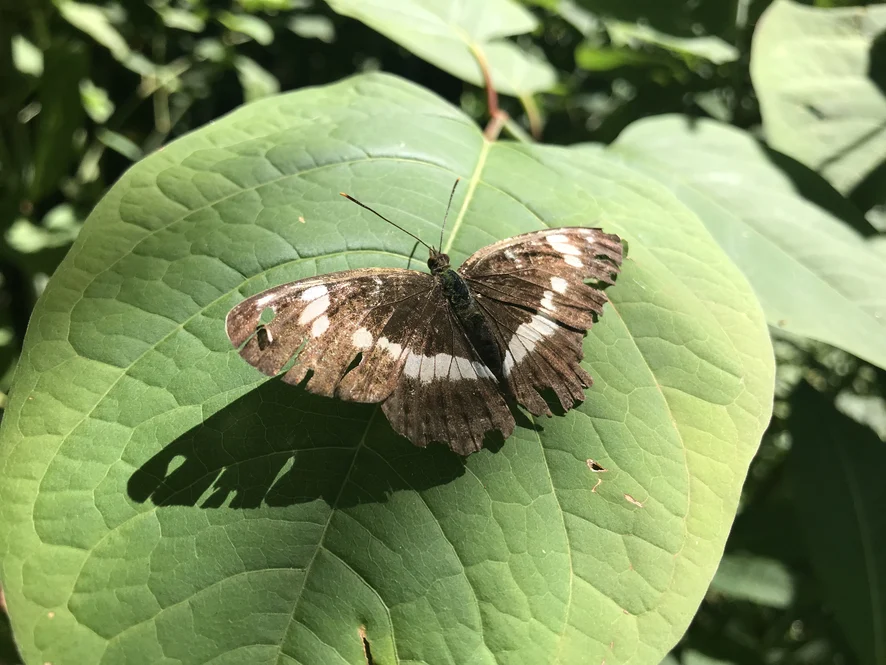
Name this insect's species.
Limenitis camilla (also Ladoga camilla)
